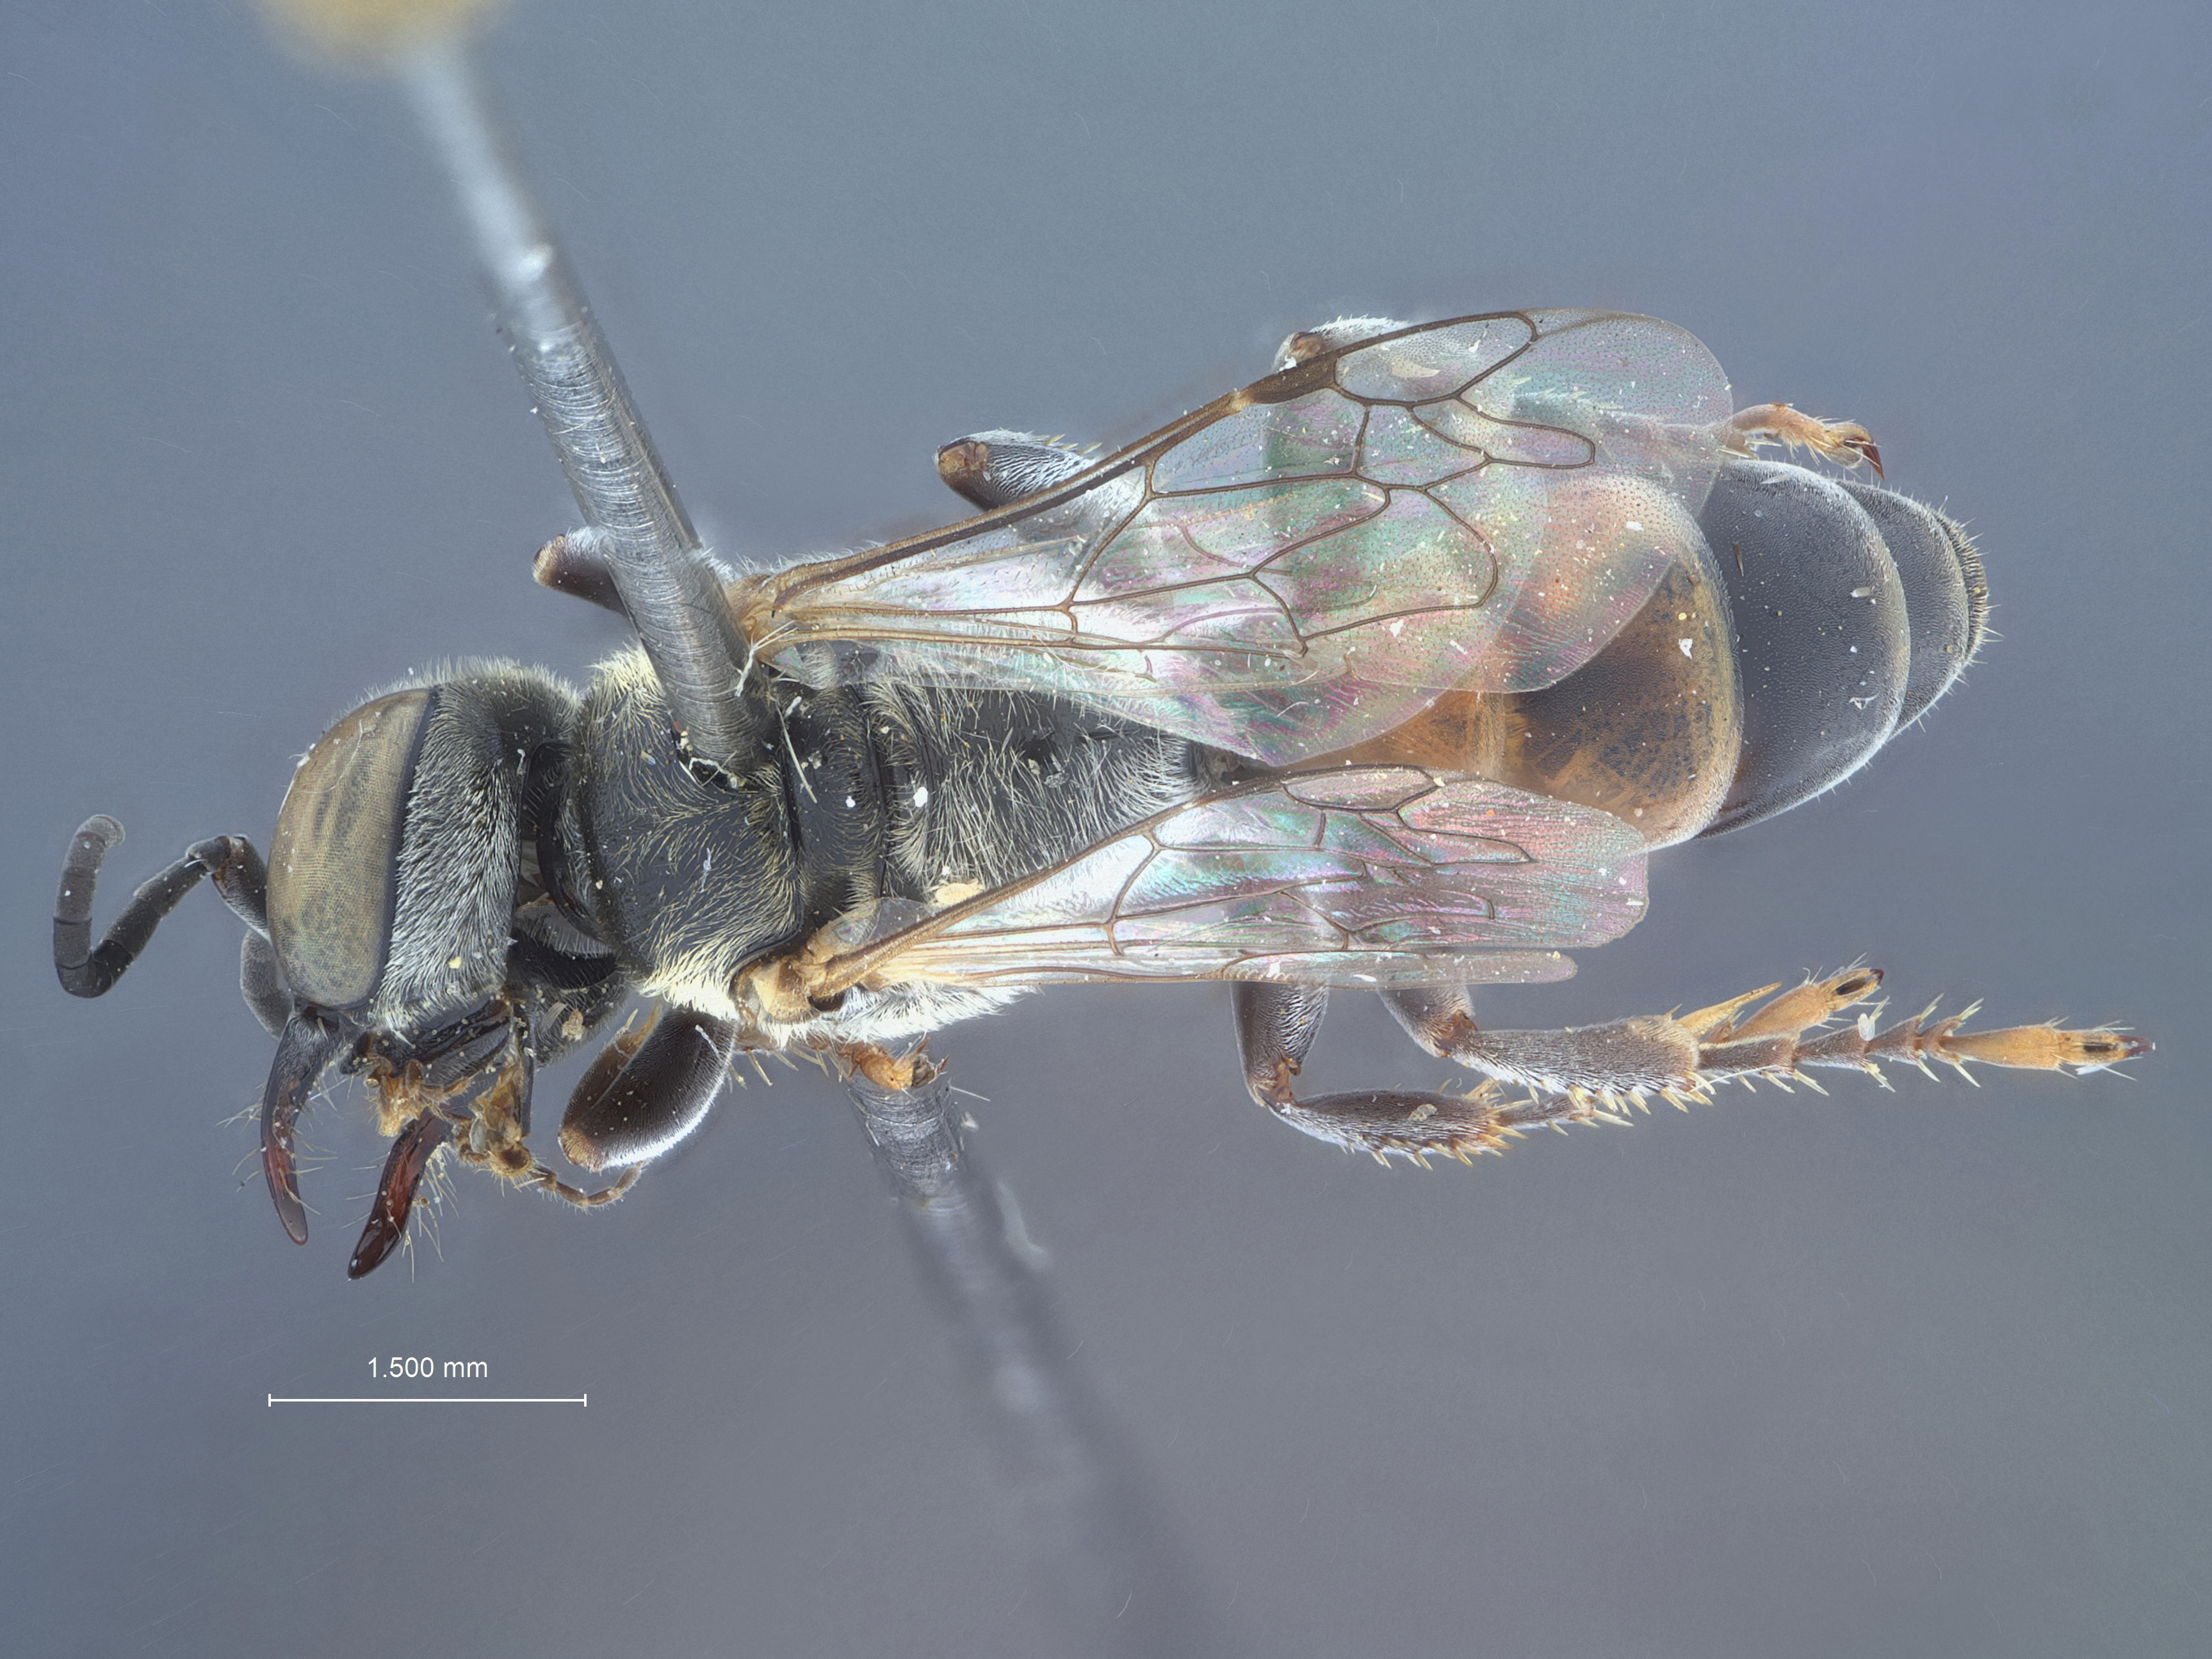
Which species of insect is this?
Parapiagetia flora
